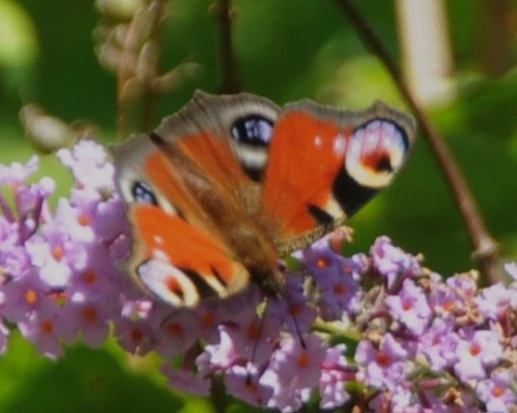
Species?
Aglais io
